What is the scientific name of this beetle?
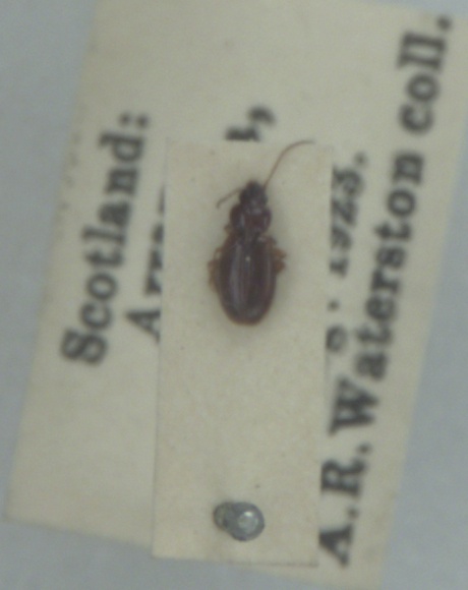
Ocys harpaloides
